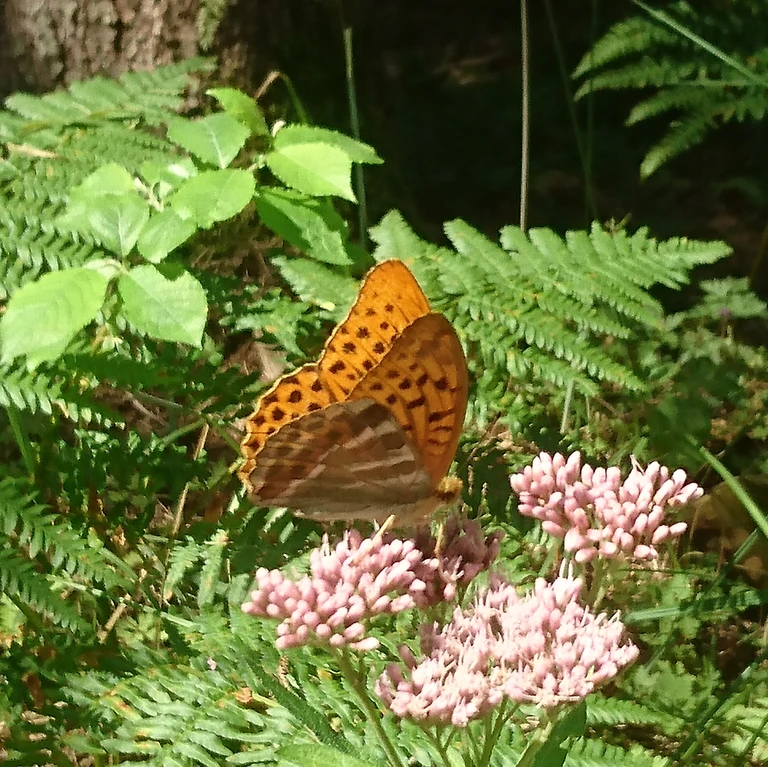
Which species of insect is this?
Argynnis paphia
